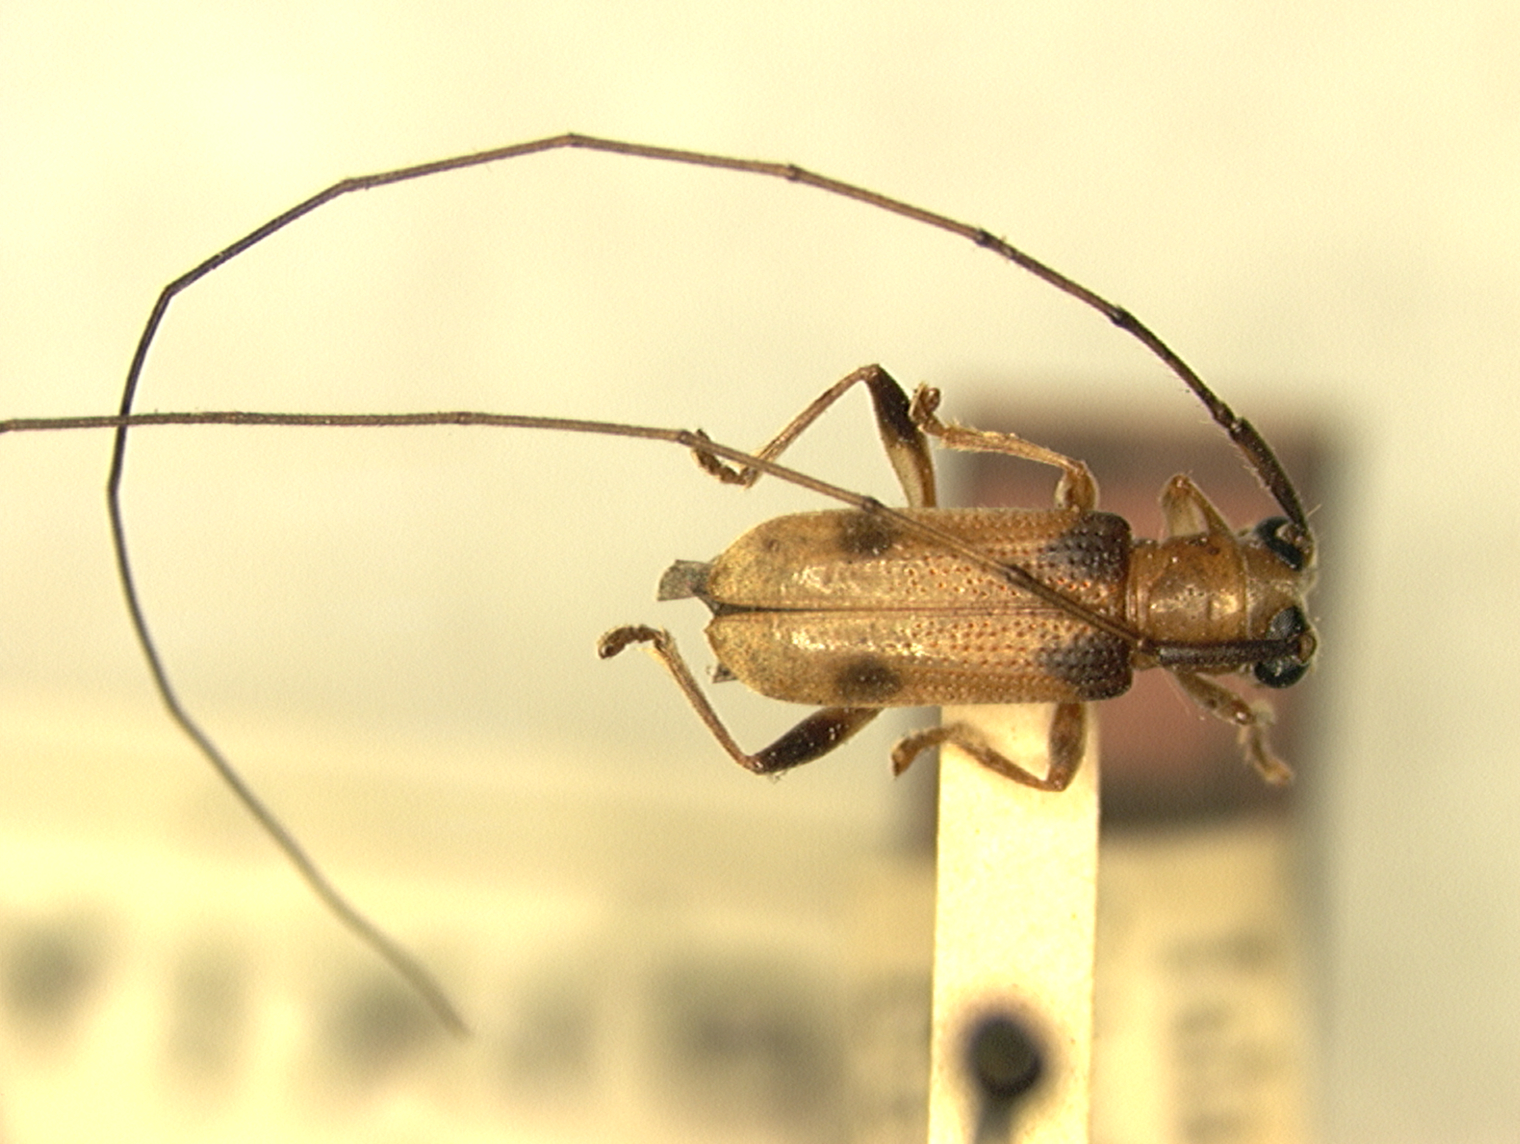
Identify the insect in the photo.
Serixia quadriplagata
